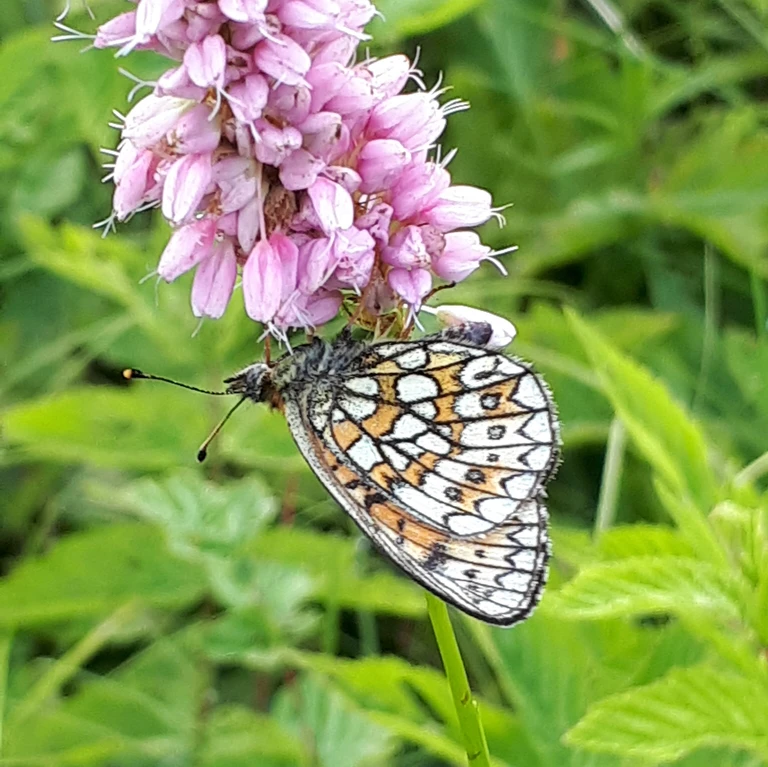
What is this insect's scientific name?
Boloria eunomia
